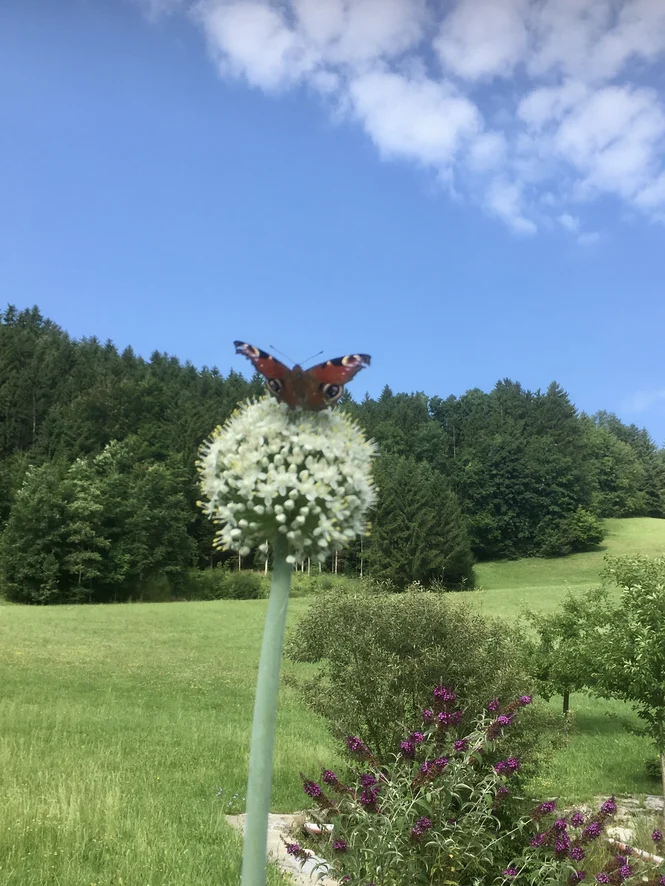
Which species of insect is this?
Aglais io
